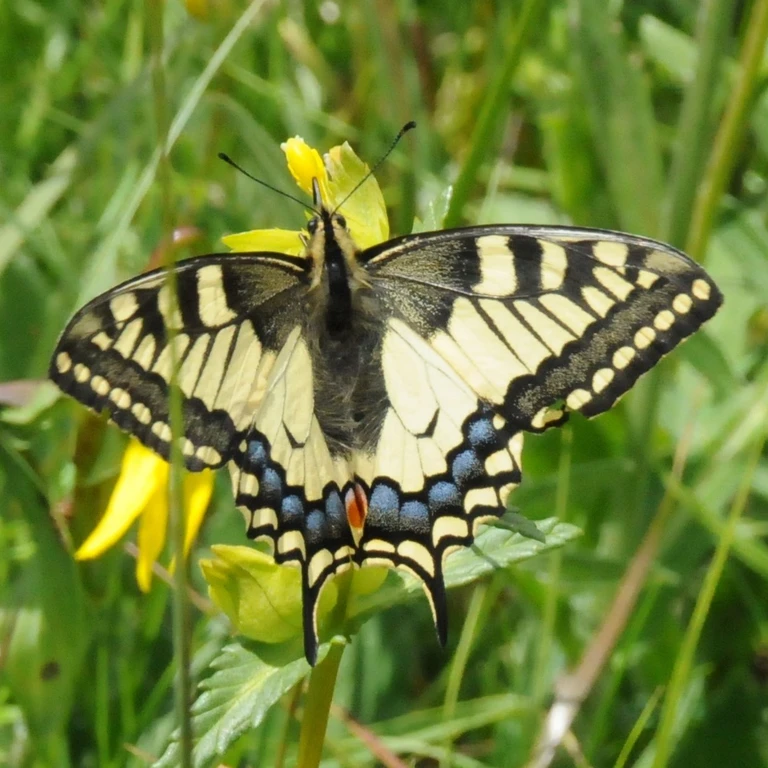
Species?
Papilio machaon
